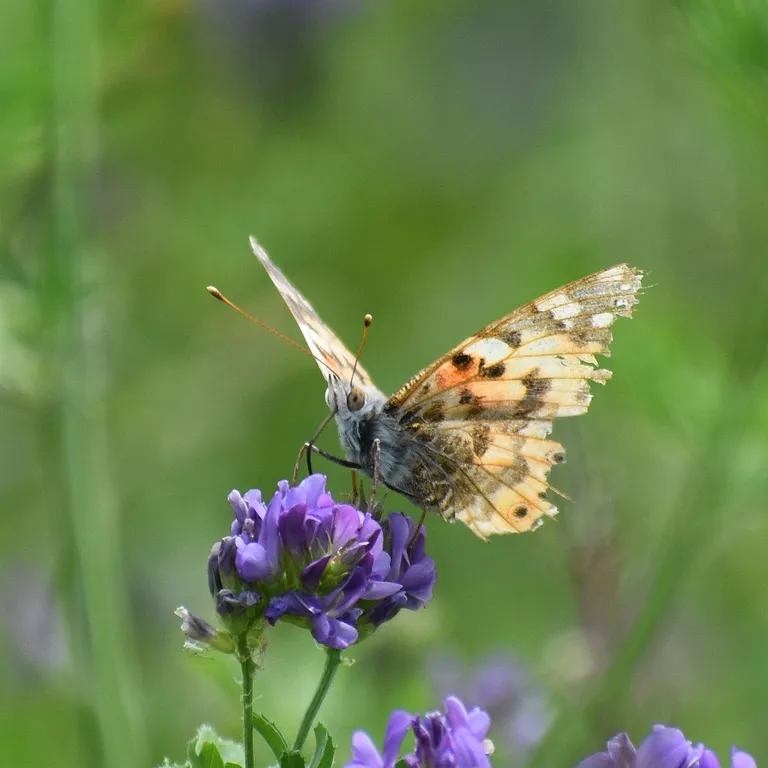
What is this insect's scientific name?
Vanessa cardui
